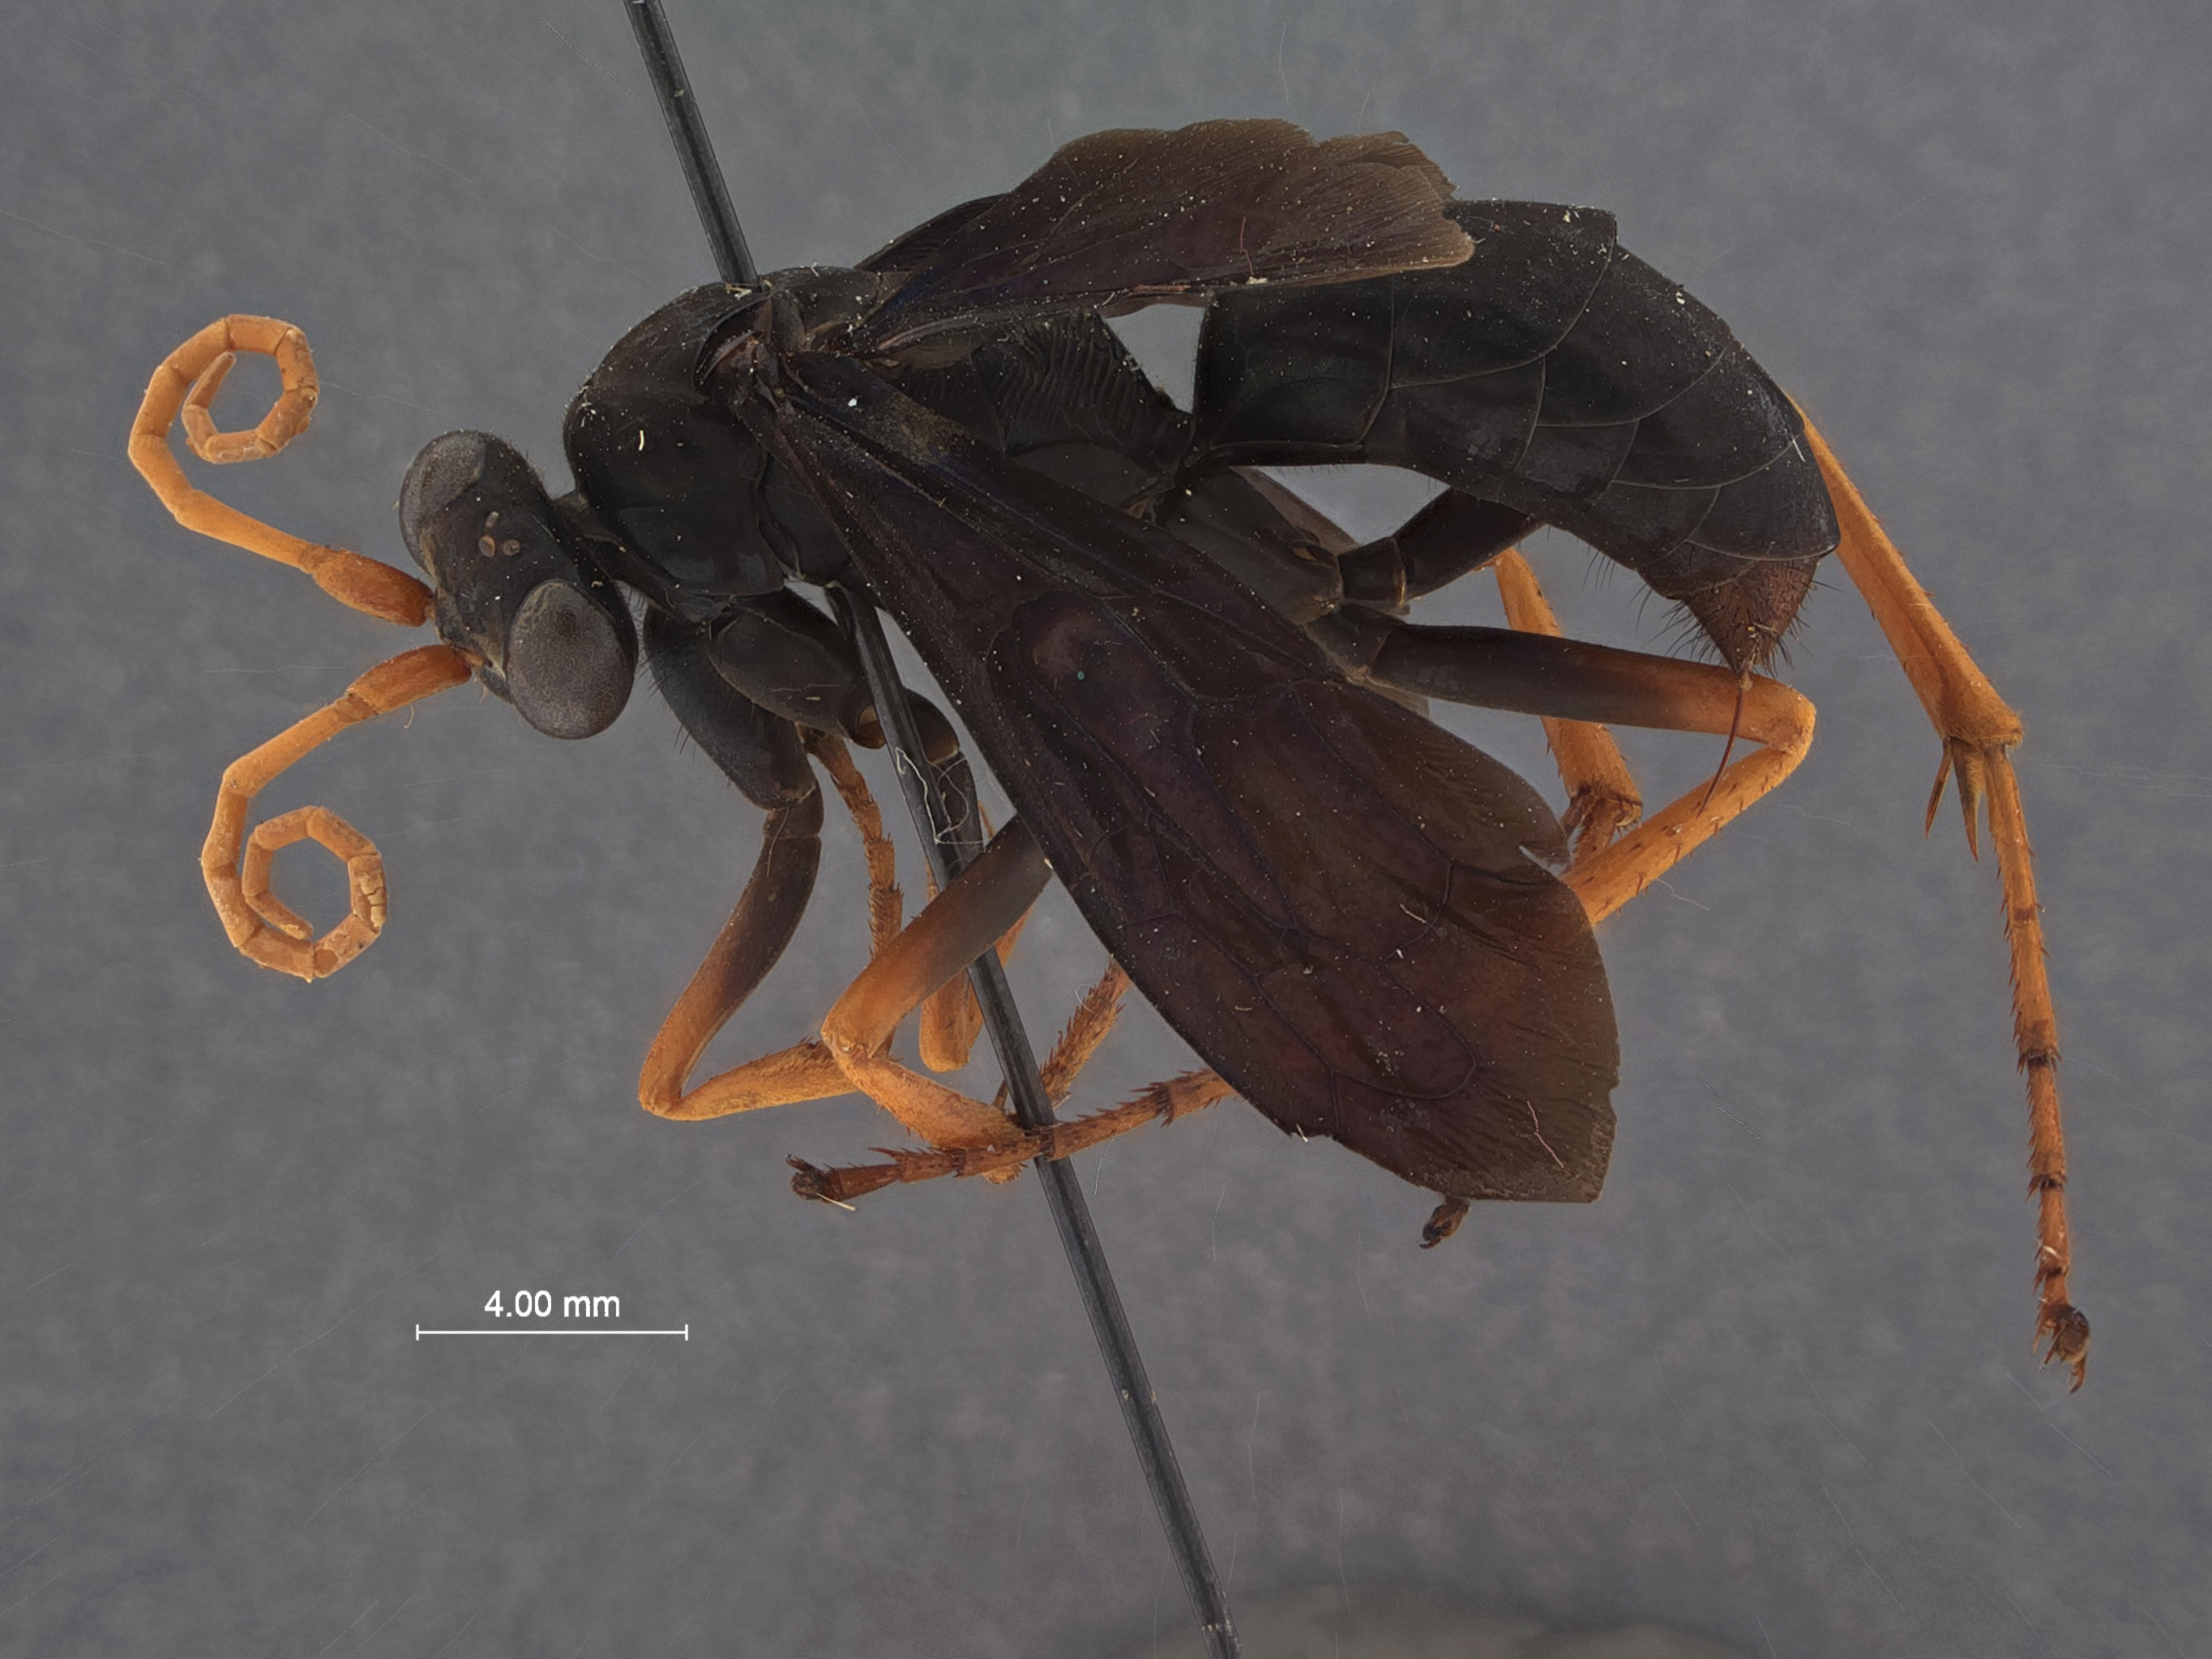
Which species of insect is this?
Hemipepsis negritos
